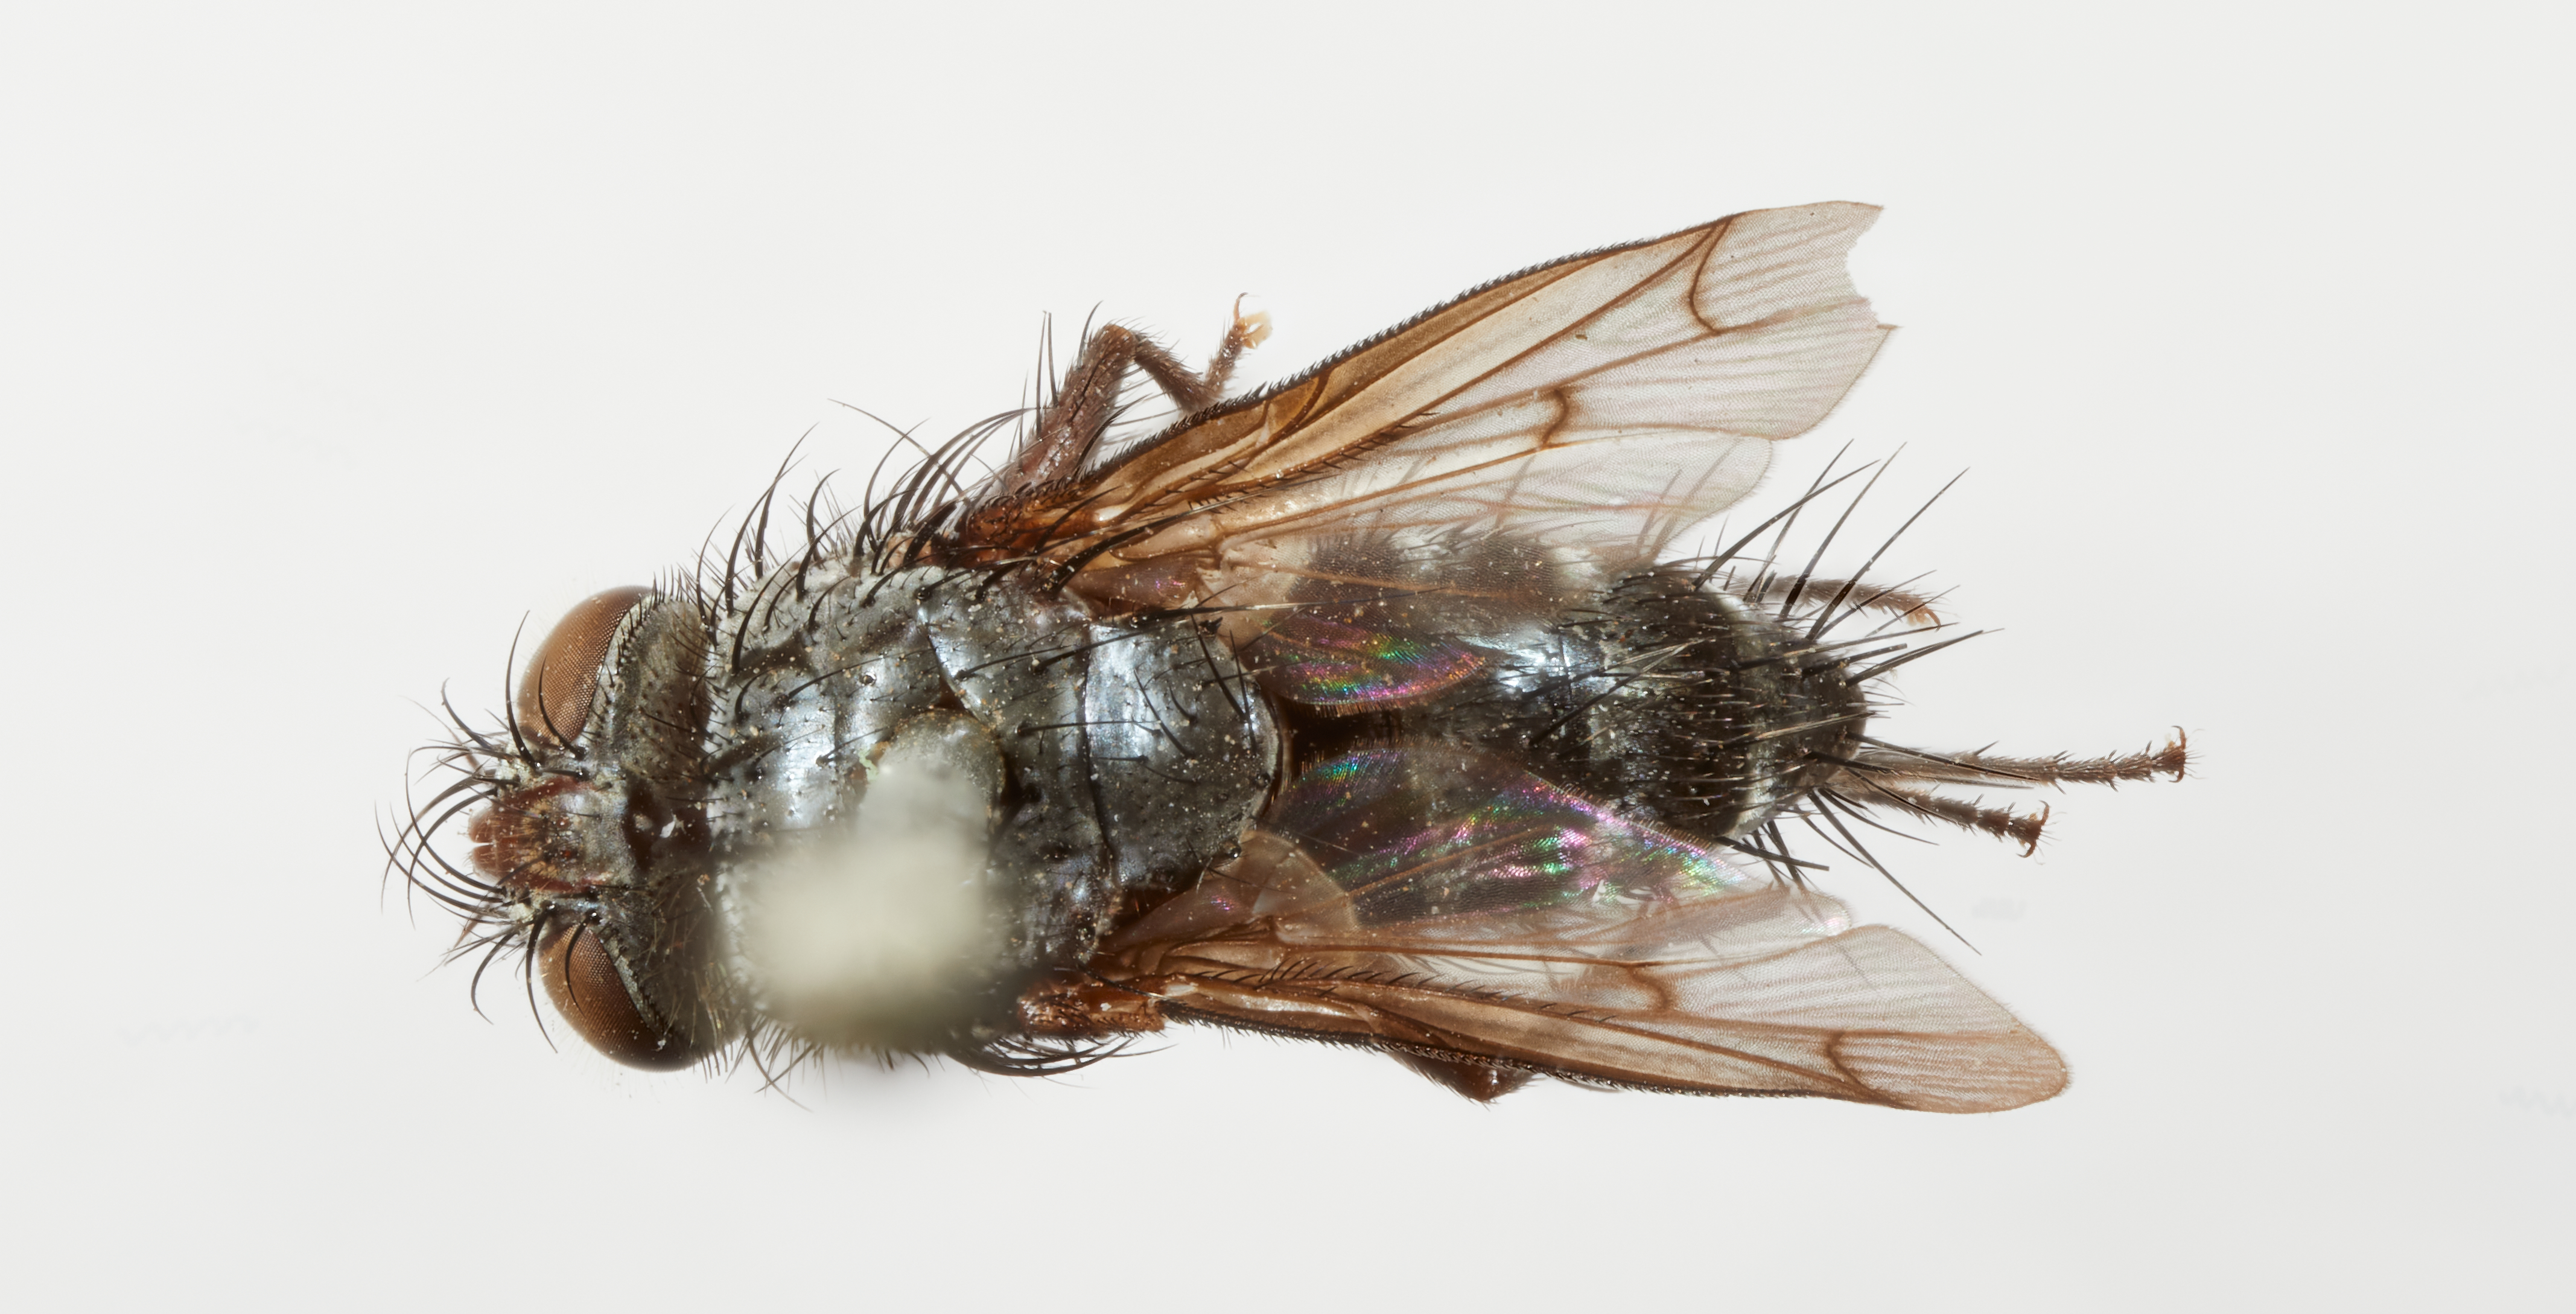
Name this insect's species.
Eucyrtophloeba rhois
